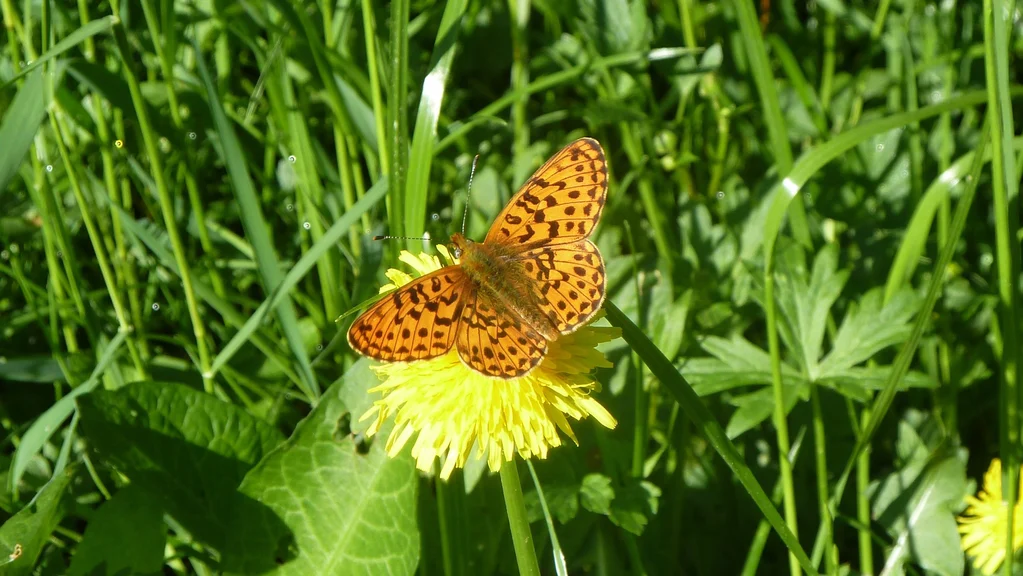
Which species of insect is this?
Boloria euphrosyne (also Clossiana euphrosyne)
